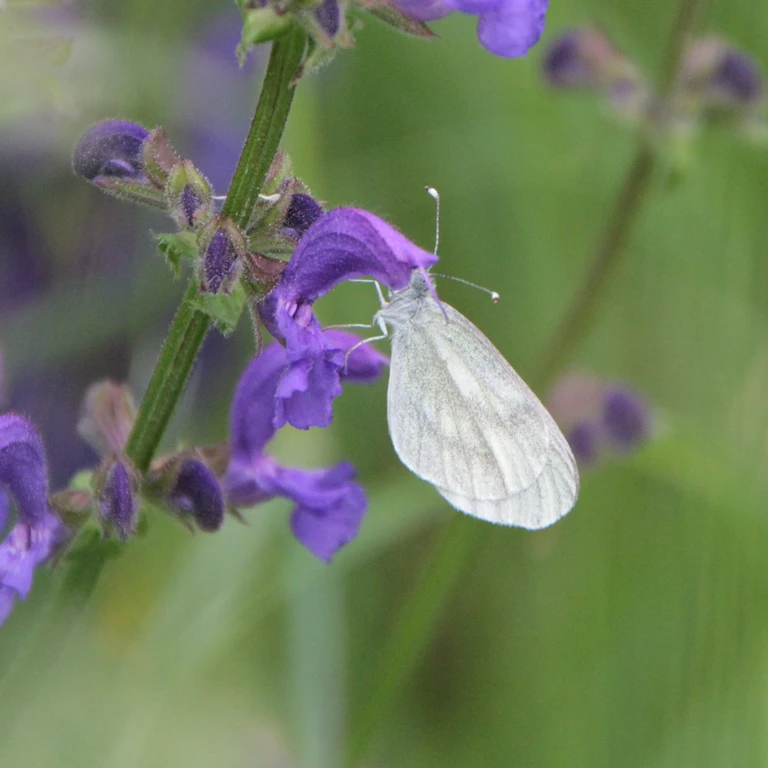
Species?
Leptidea sinapis/juvernica
